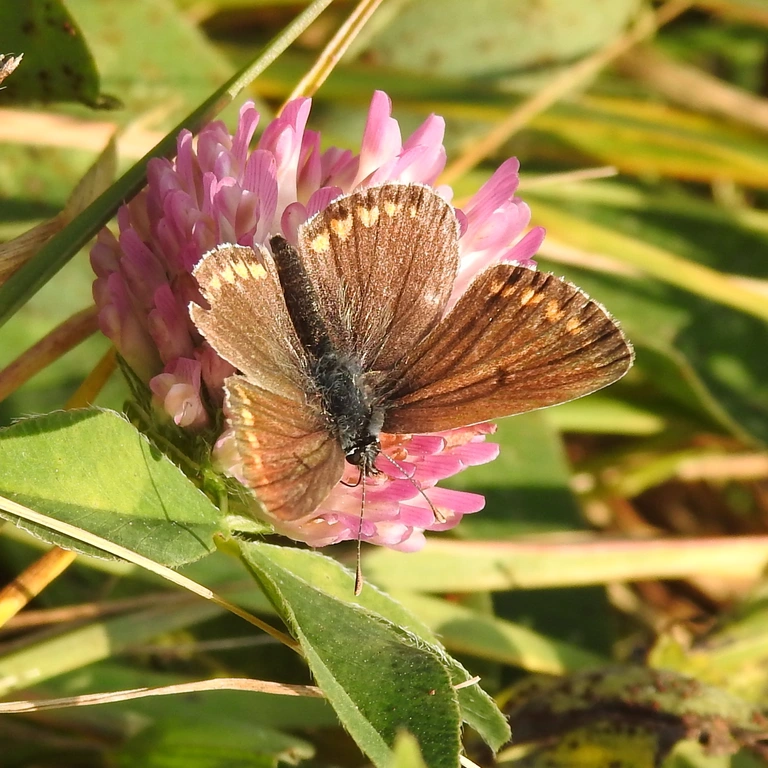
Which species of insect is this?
Aricia agestis/artaxerxes
